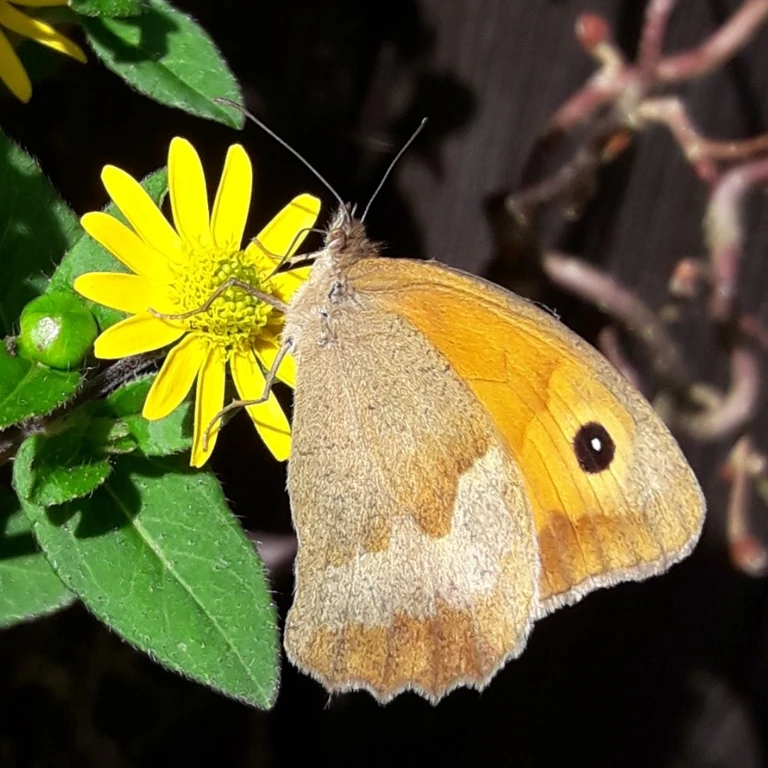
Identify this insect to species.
Maniola jurtina
